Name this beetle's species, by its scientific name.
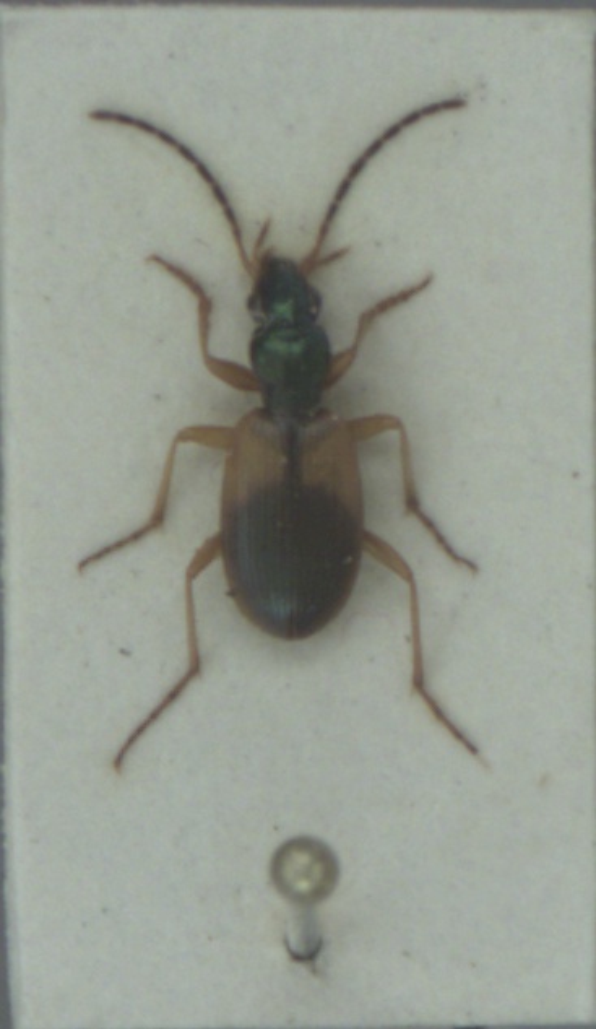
Anchomenus dorsalis
